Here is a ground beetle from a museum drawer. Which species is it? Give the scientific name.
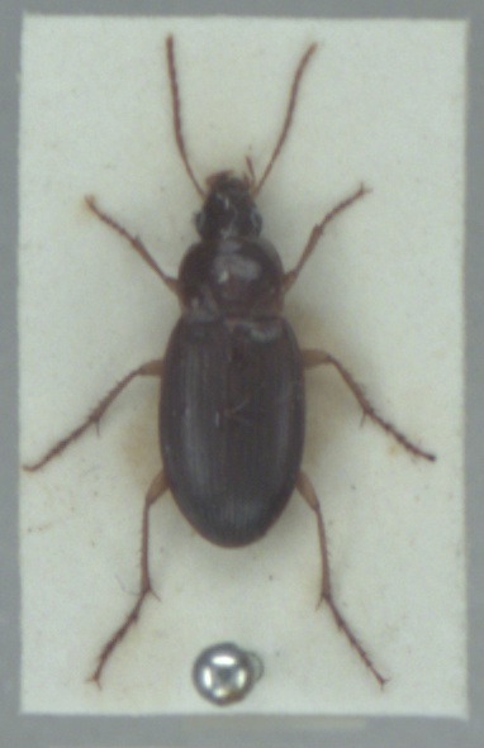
Calathus mollis
